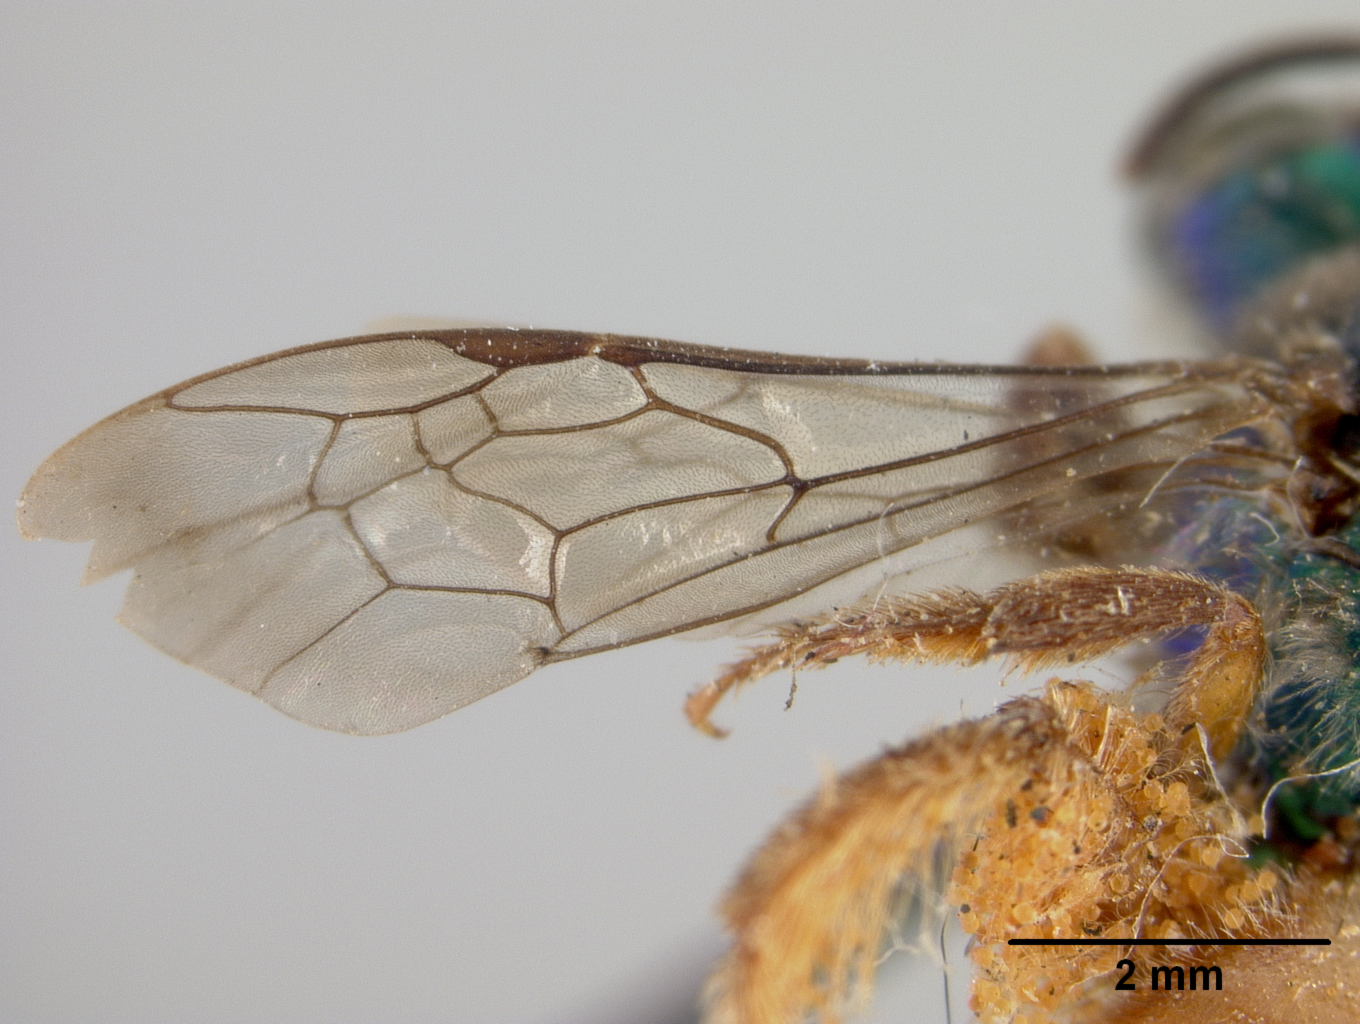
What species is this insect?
Agapostemon alayoi
